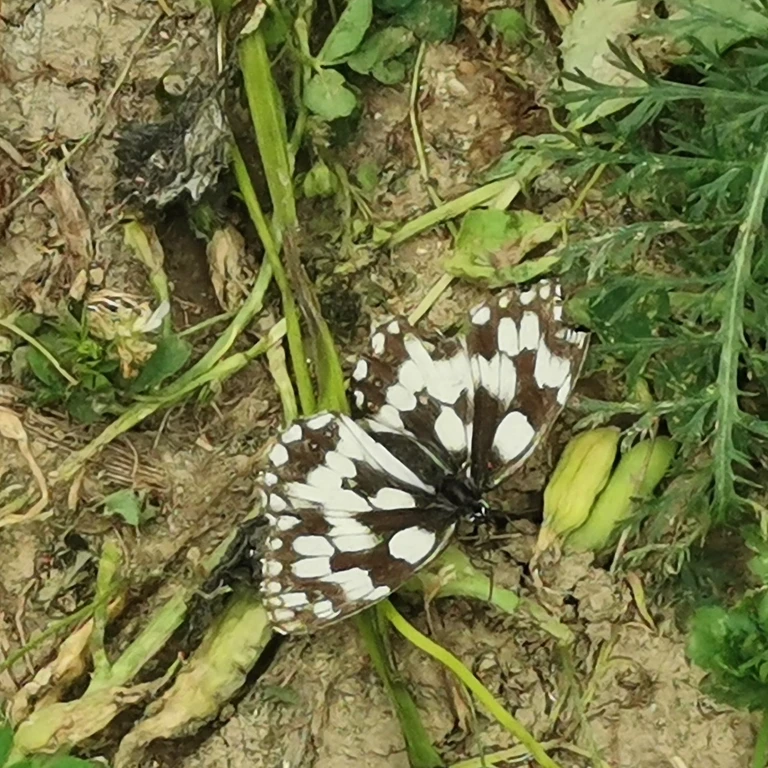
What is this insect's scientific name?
Melanargia galathea
